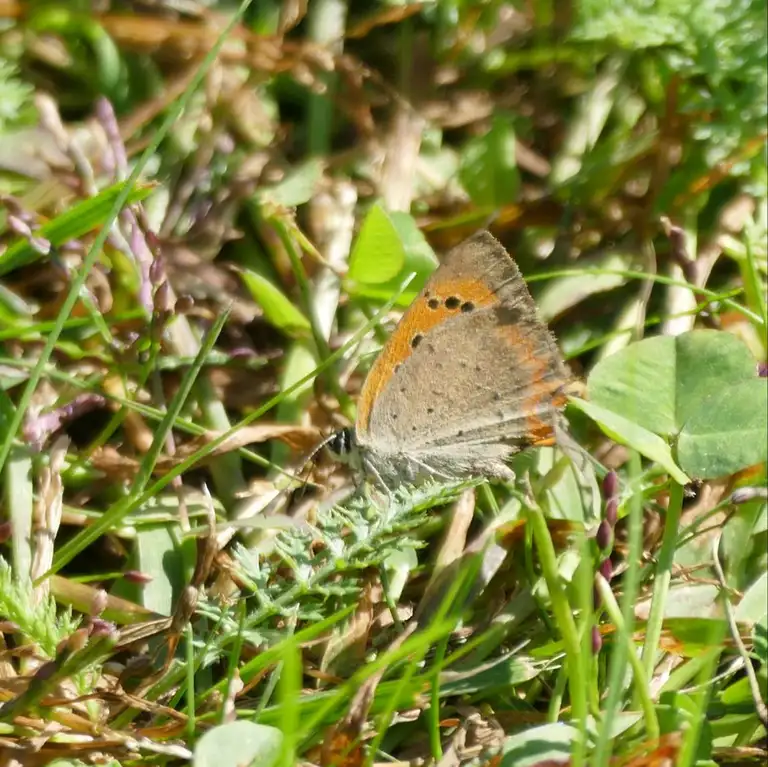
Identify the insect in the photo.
Lycaena phlaeas
